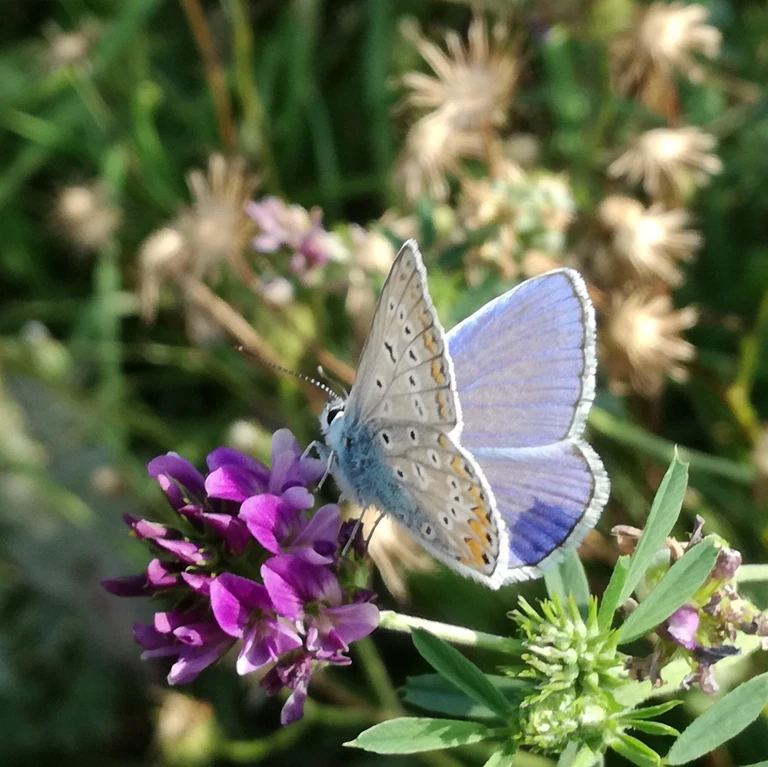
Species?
Polyommatus icarus
